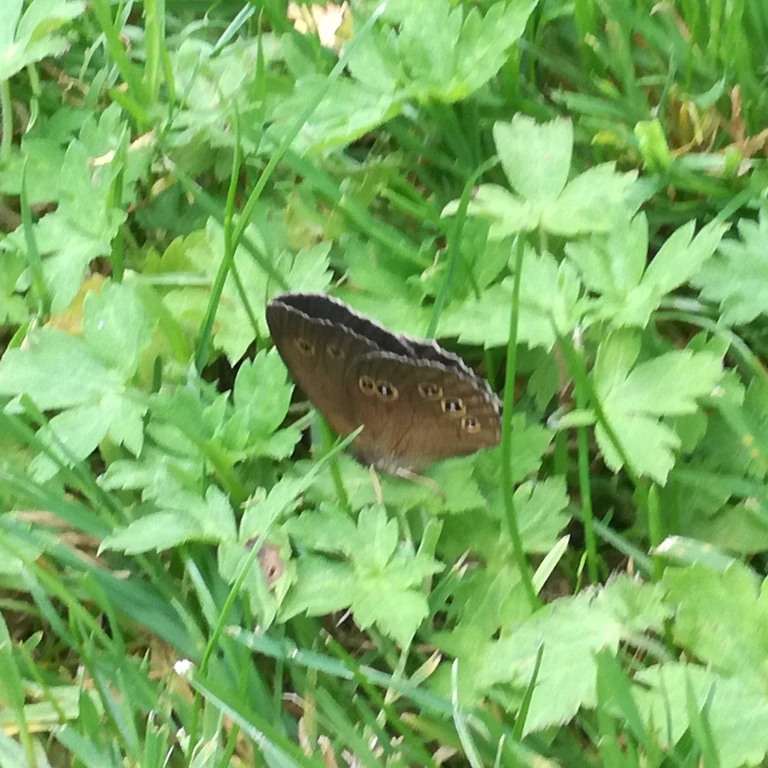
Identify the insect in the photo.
Aphantopus hyperantus
